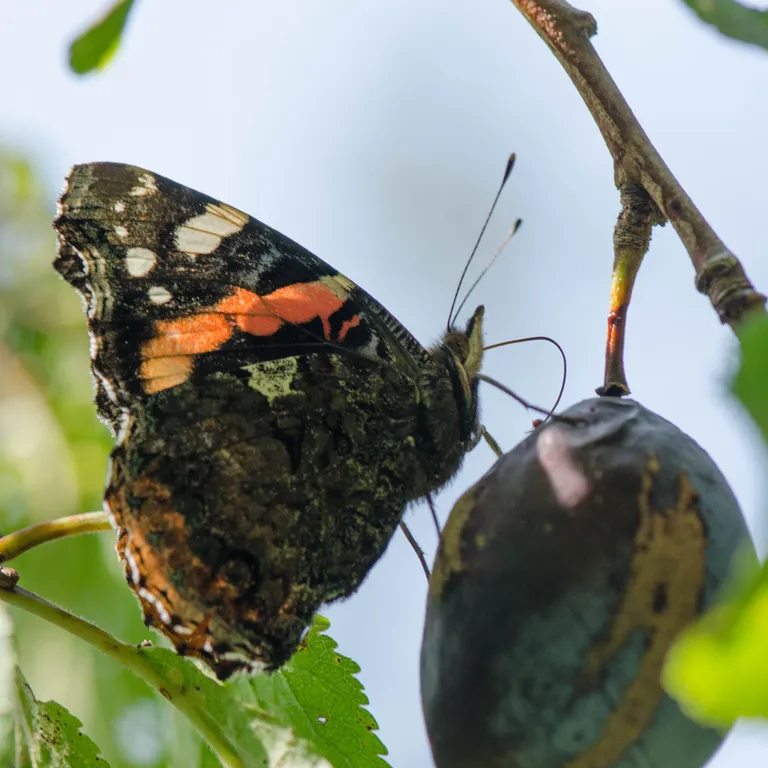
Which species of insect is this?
Vanessa atalanta
